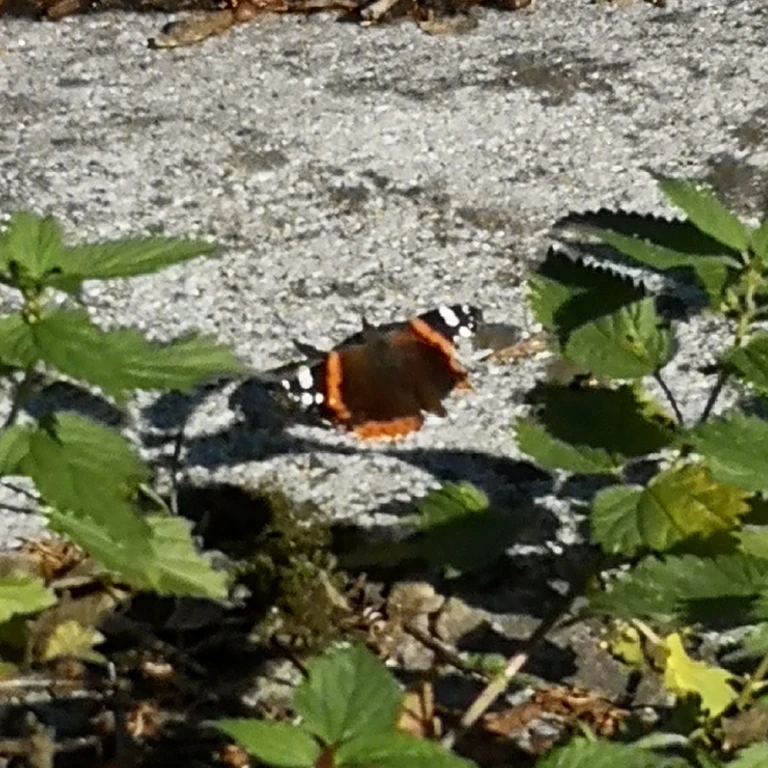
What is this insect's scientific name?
Vanessa atalanta
